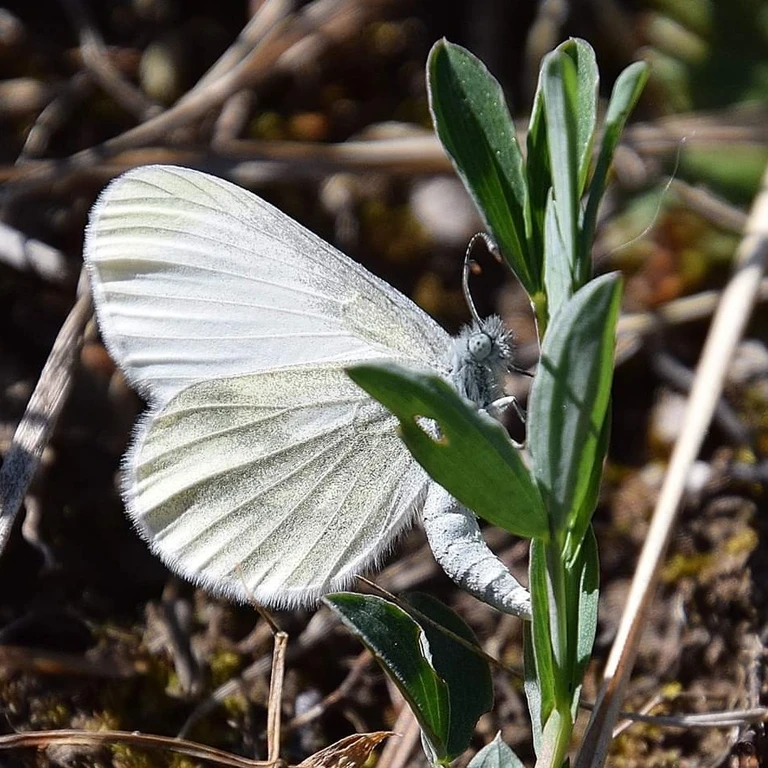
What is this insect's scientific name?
Leptidea sinapis/juvernica
